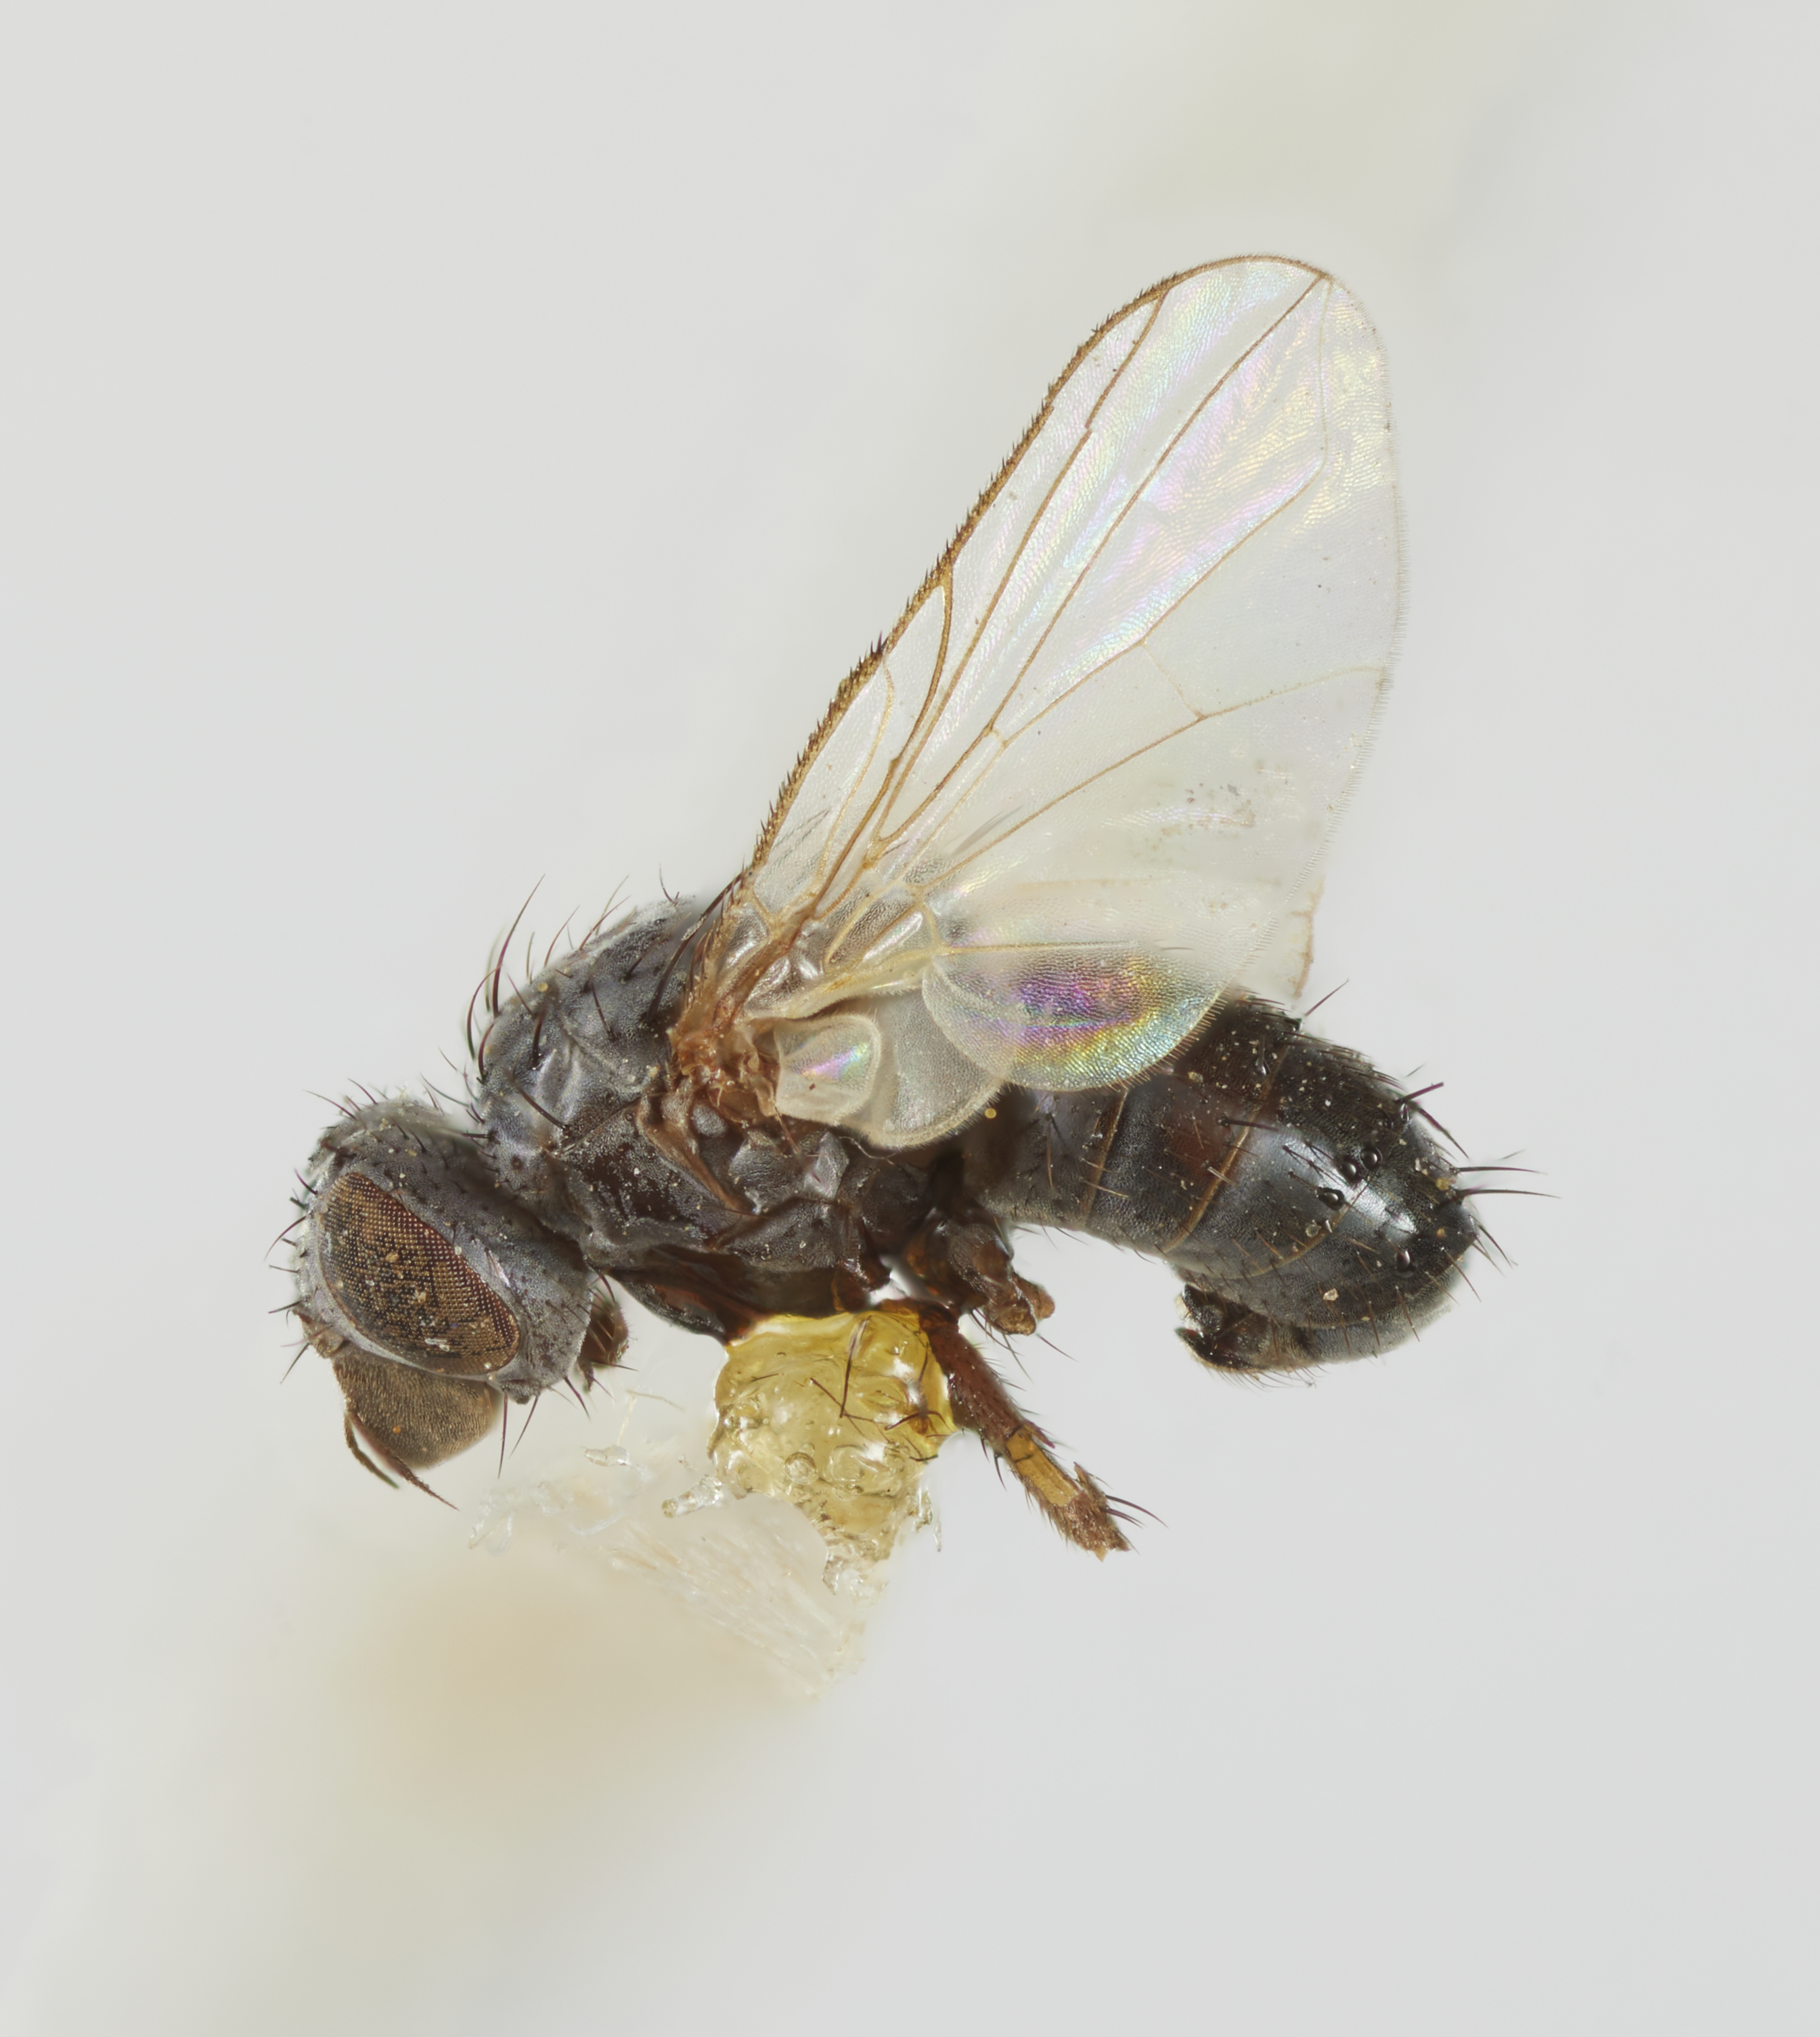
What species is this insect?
Lophosiocera curriei
